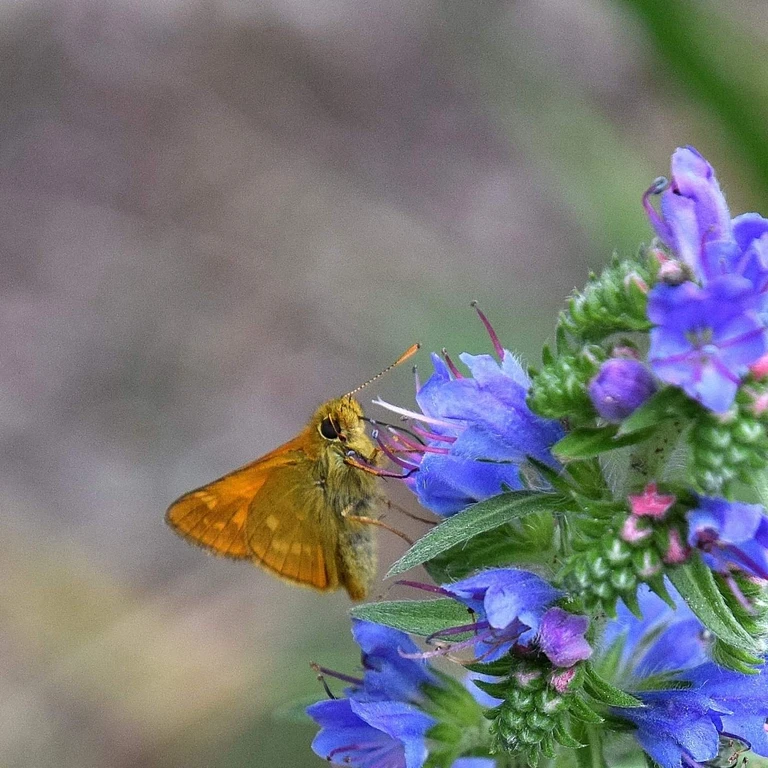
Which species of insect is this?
Ochlodes sylvanus (also Ochlodes venata)
